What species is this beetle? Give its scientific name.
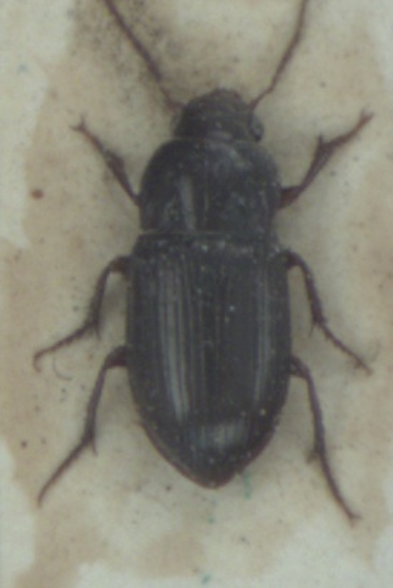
Amara apricaria
